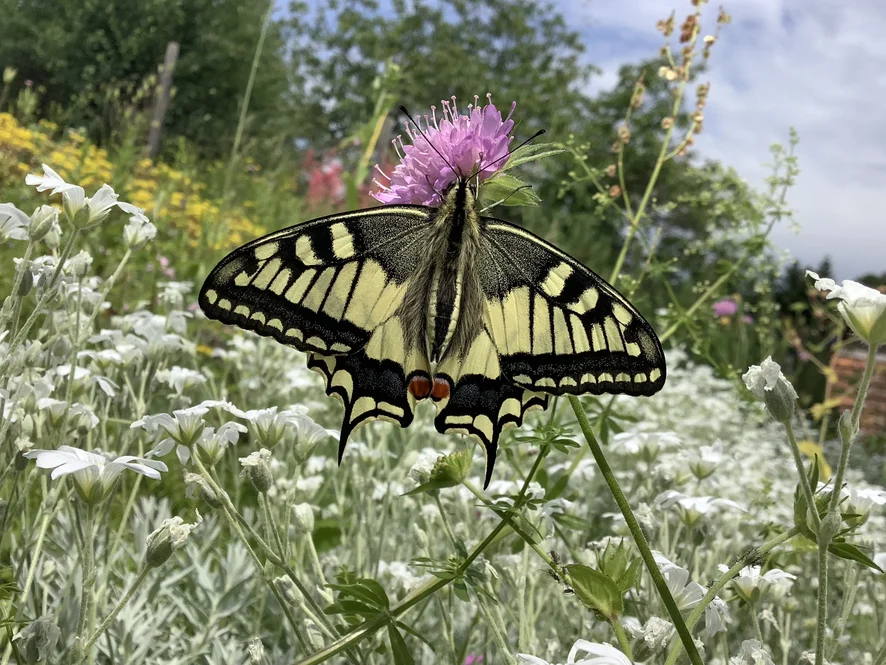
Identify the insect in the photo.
Papilio machaon
